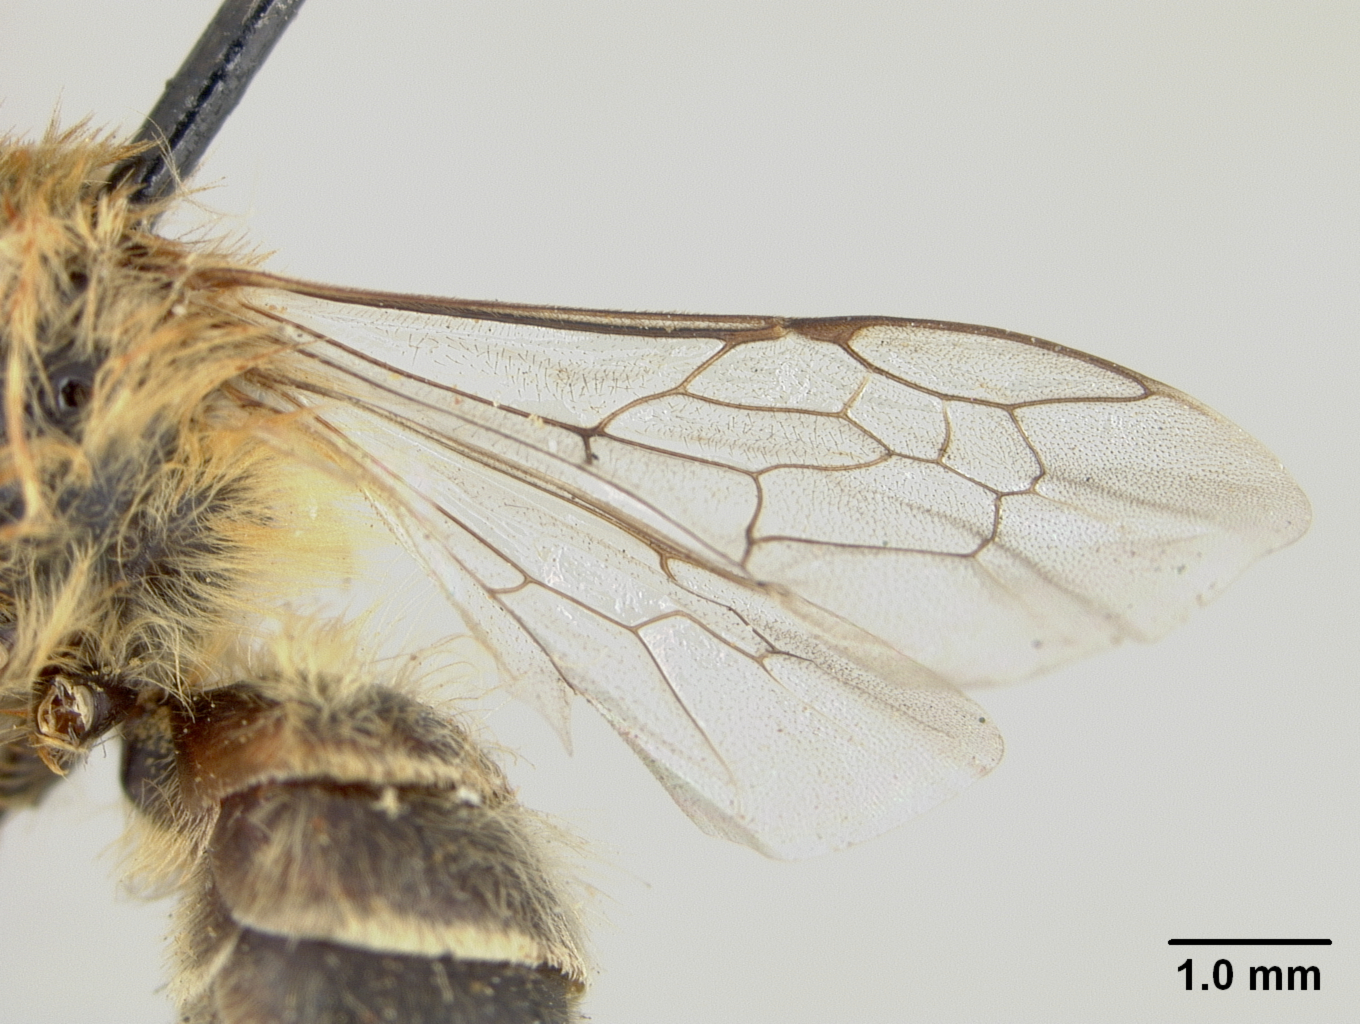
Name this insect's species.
Diphaglossa spinolae
